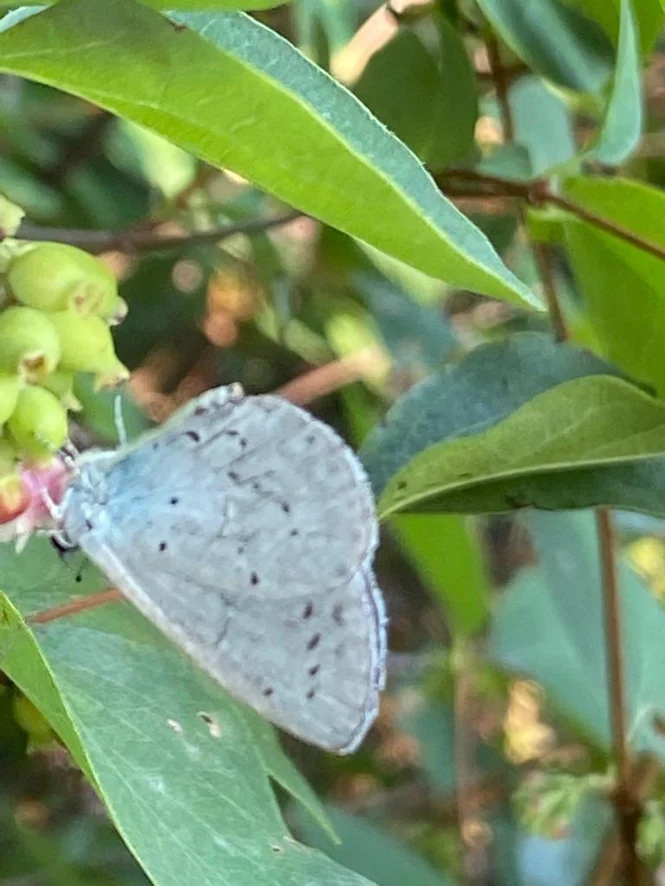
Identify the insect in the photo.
Celastrina argiolus
